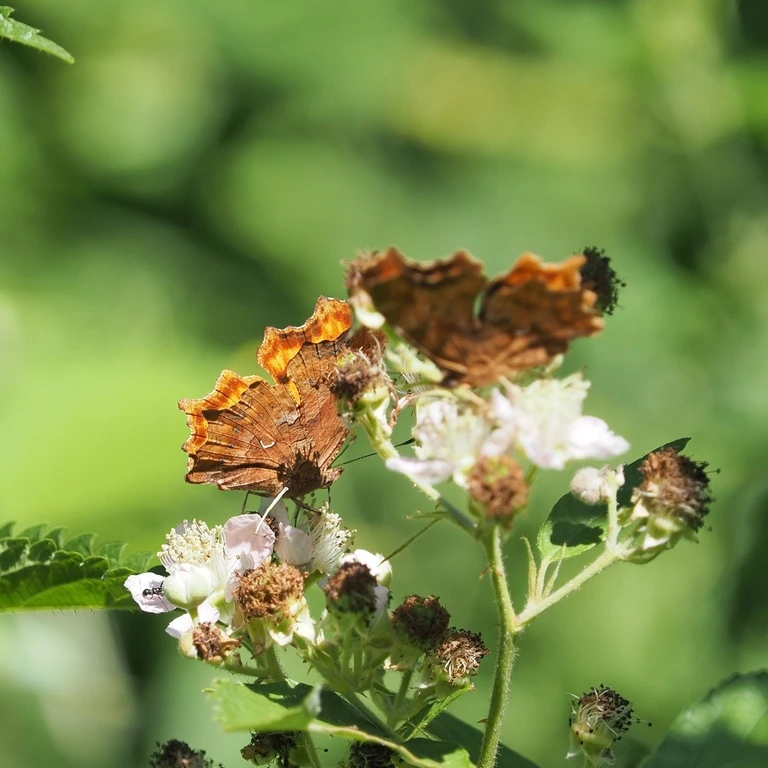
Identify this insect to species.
Polygonia c-album
